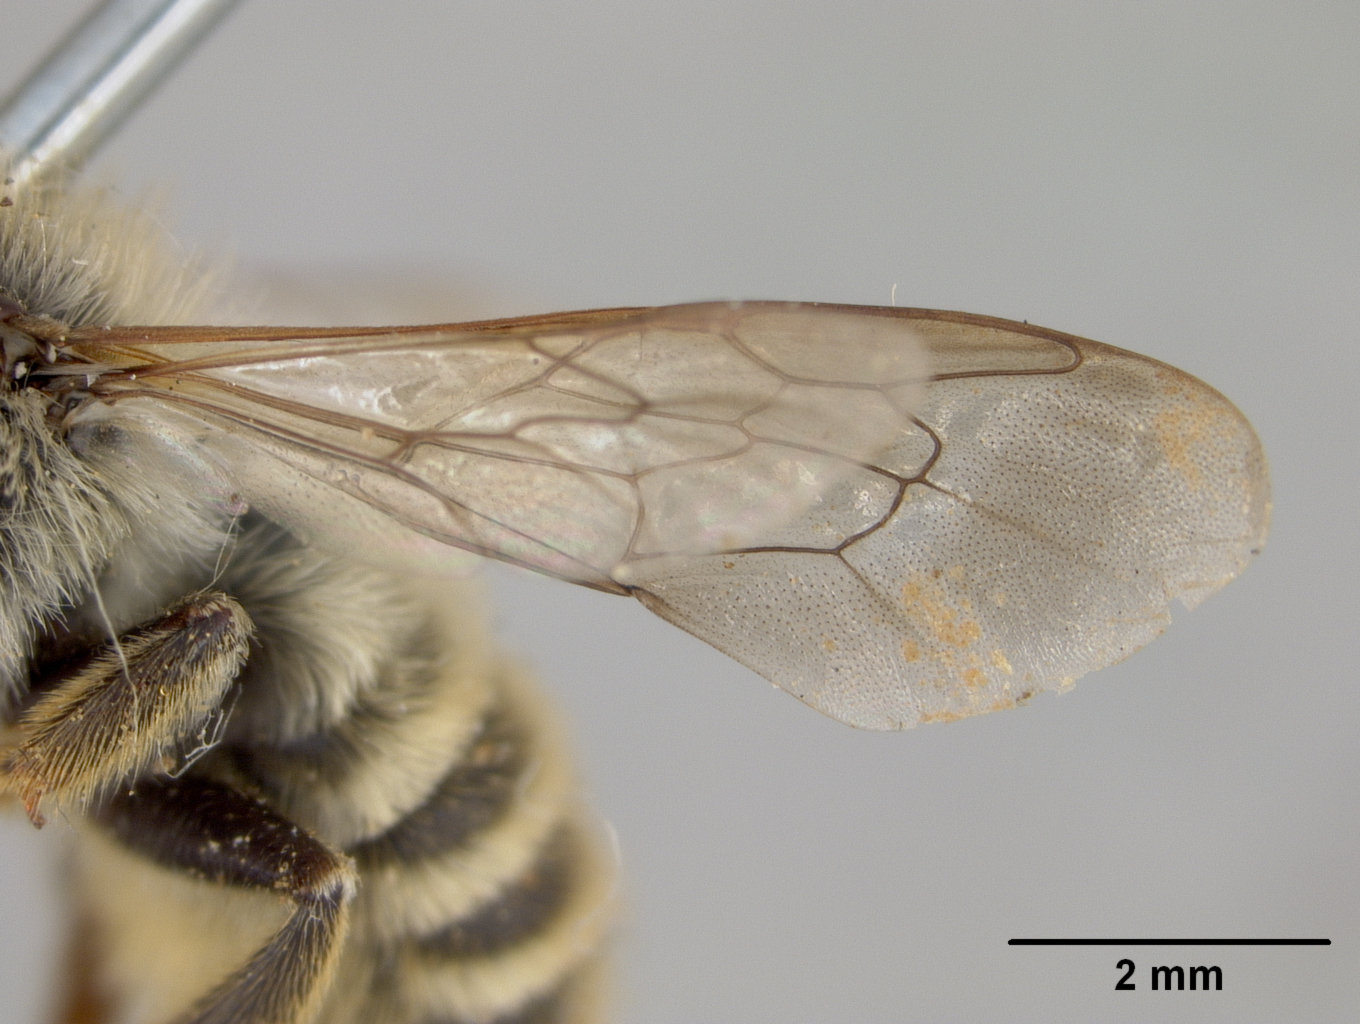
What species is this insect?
Megachile terrestris
